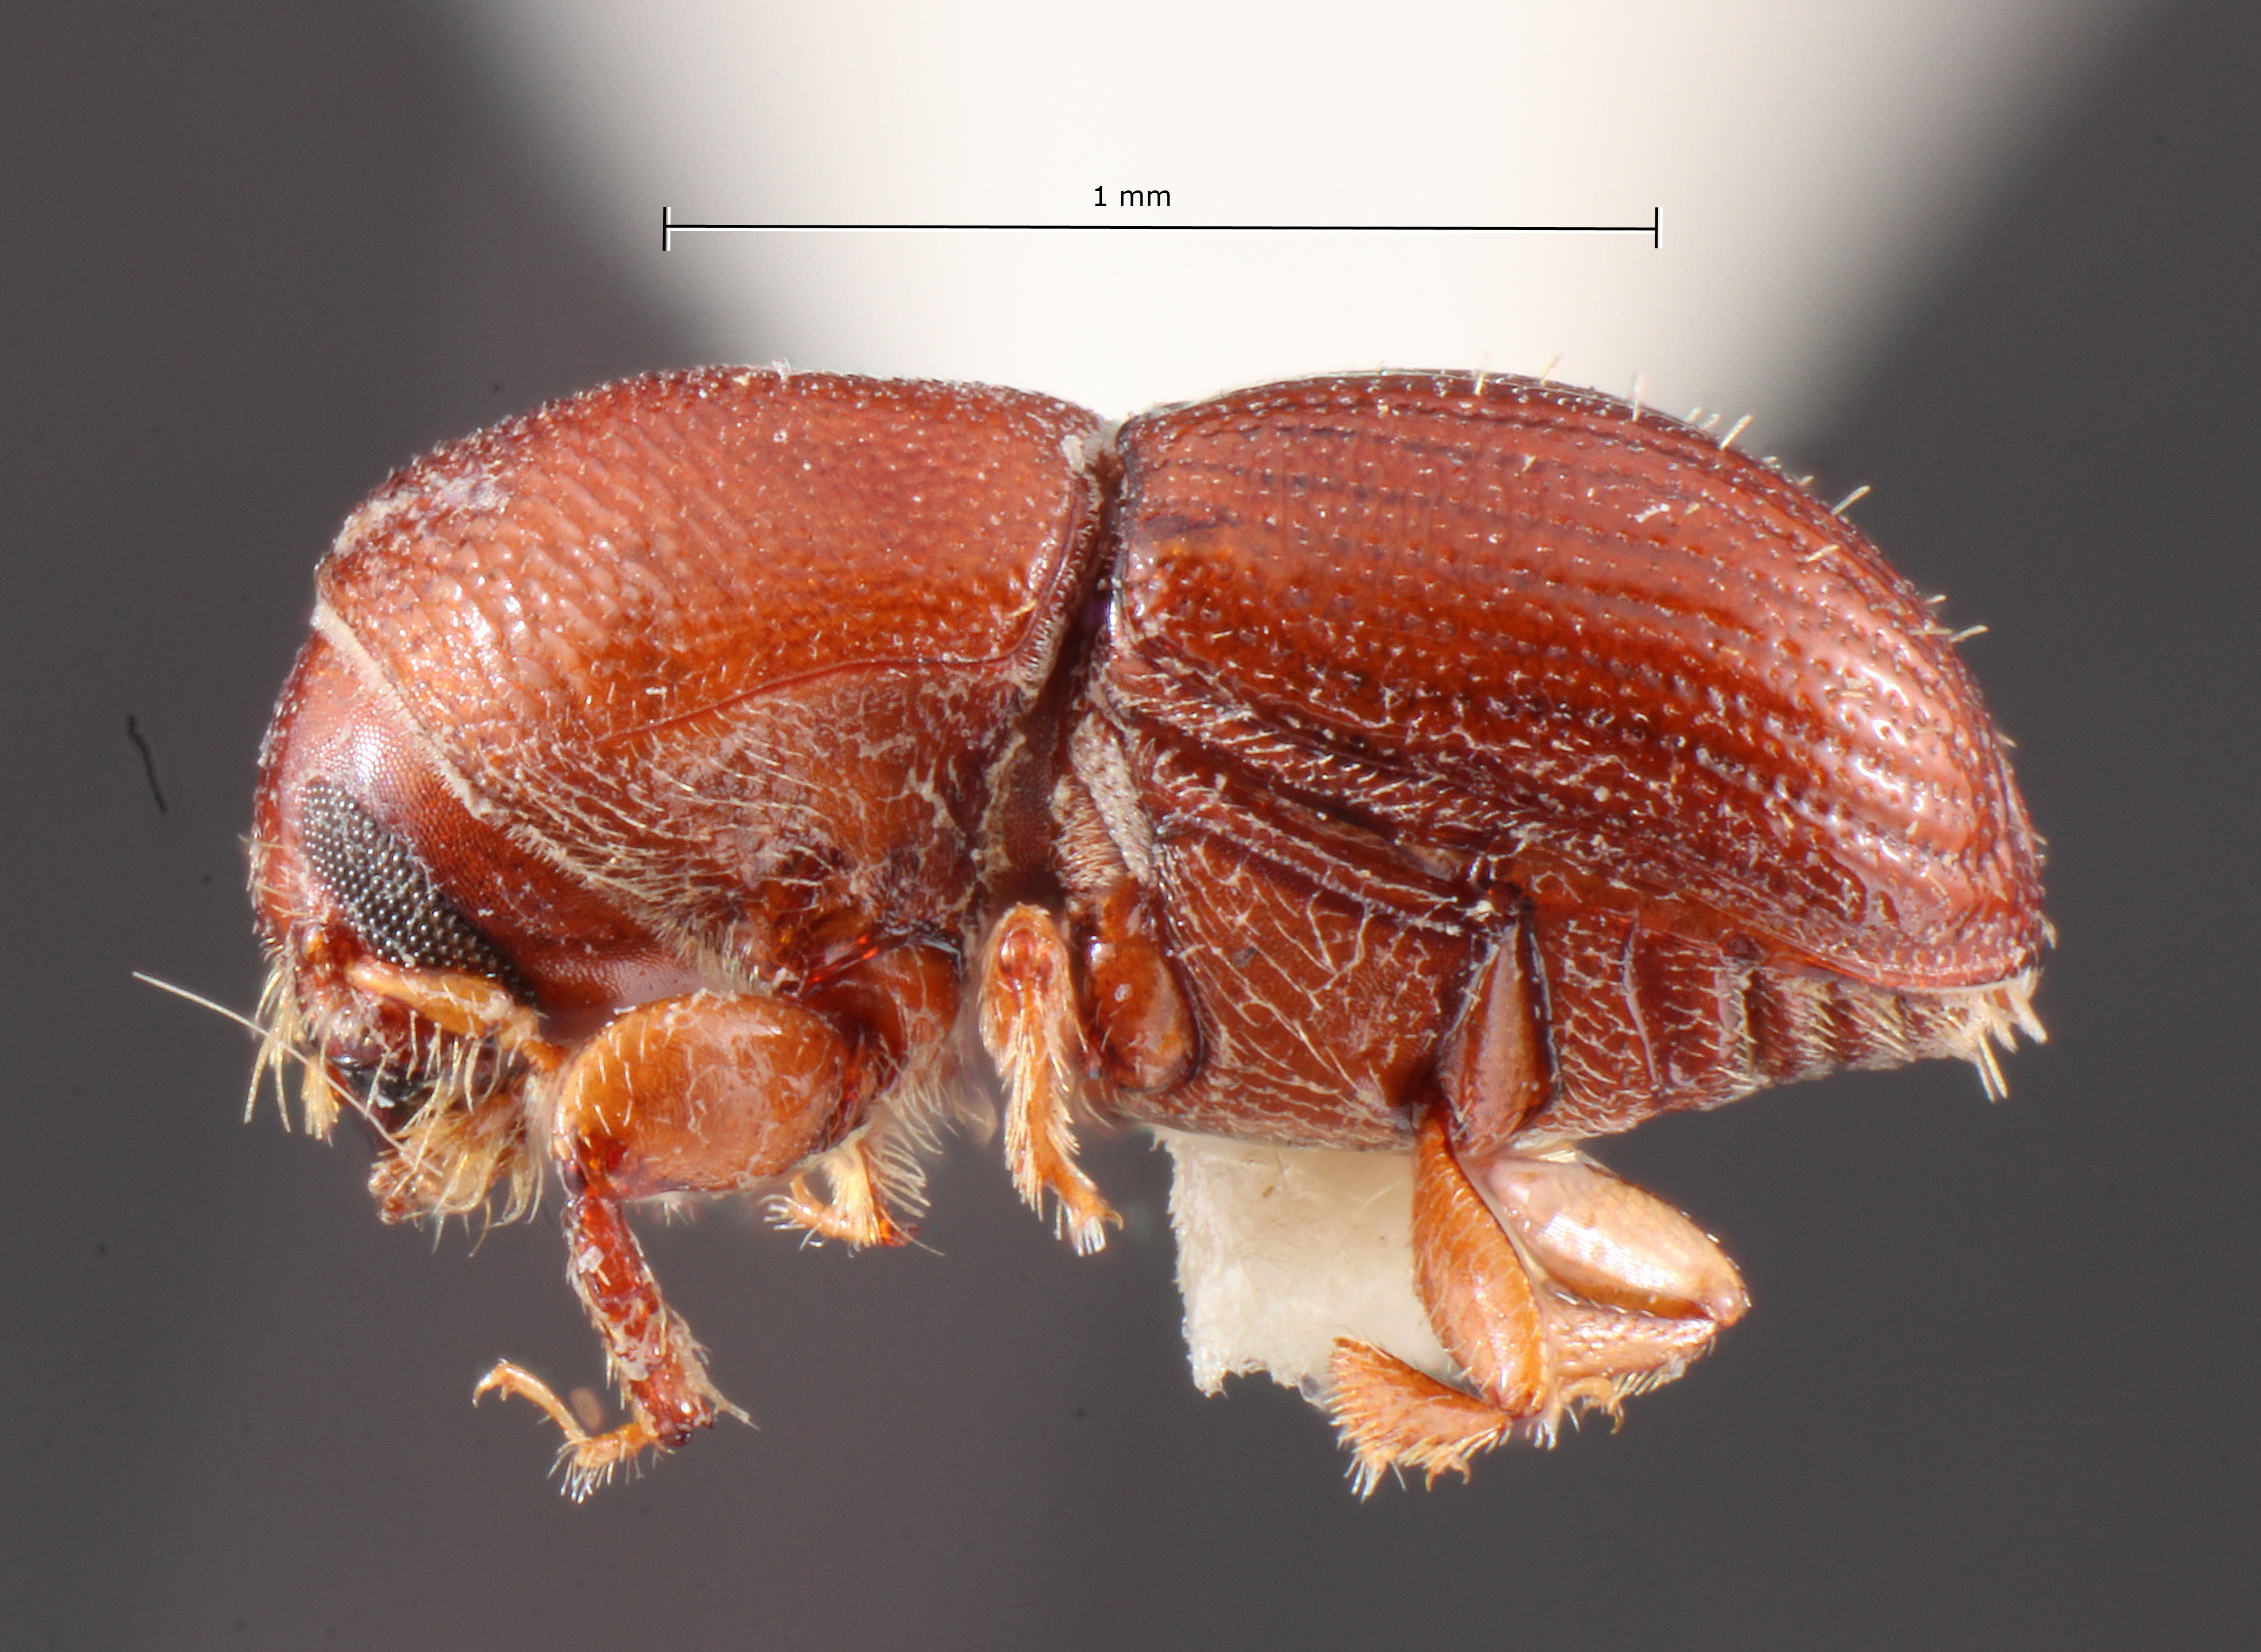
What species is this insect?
Prionosceles spadix
